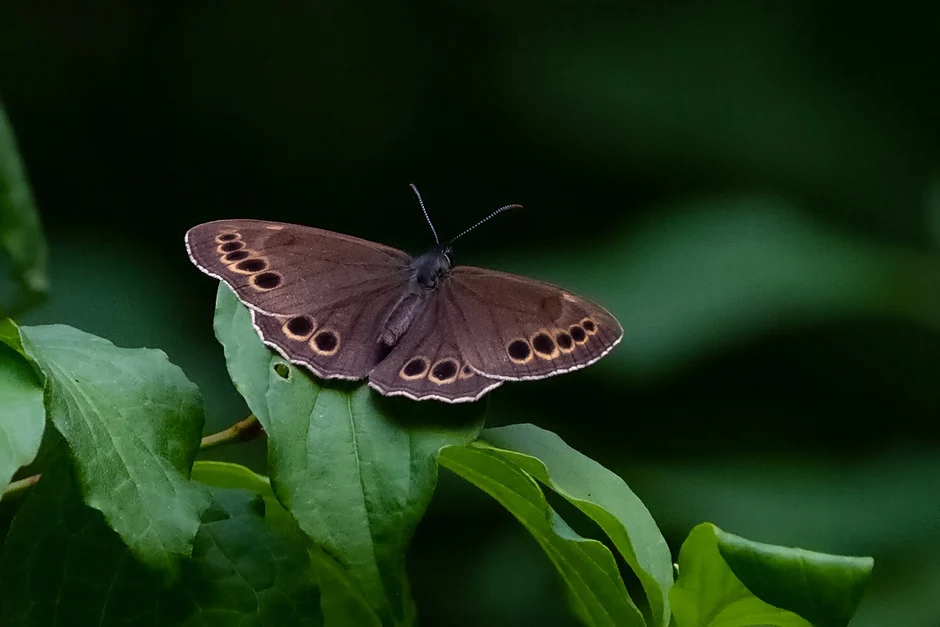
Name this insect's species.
Lopinga achine (also Pararge achine)
